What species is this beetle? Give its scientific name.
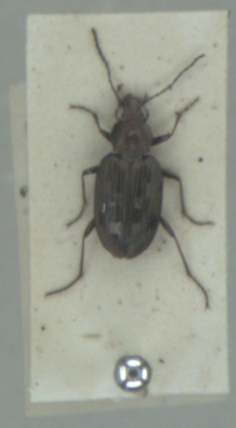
Bembidion litorale
